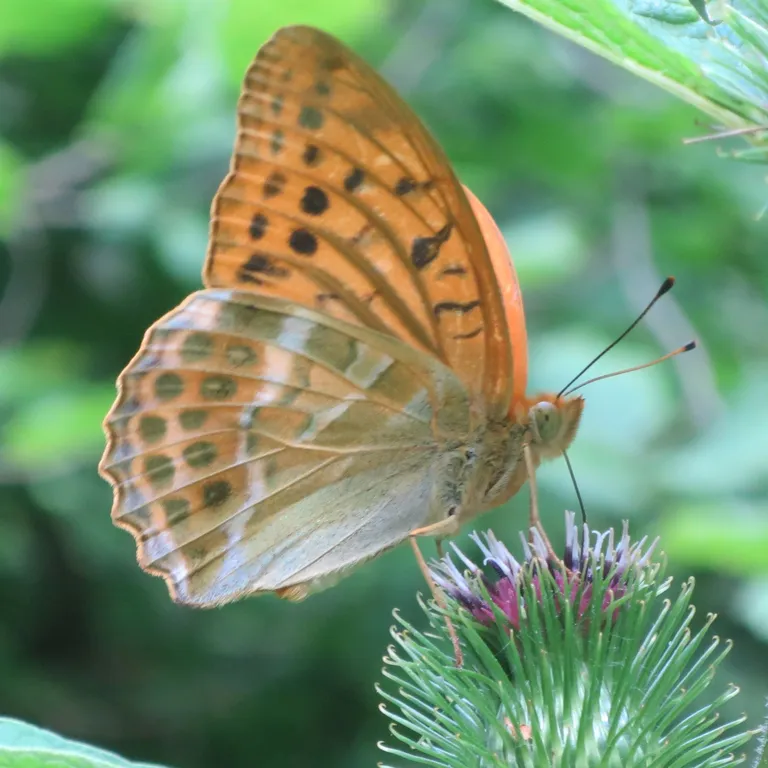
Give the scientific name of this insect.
Argynnis paphia
